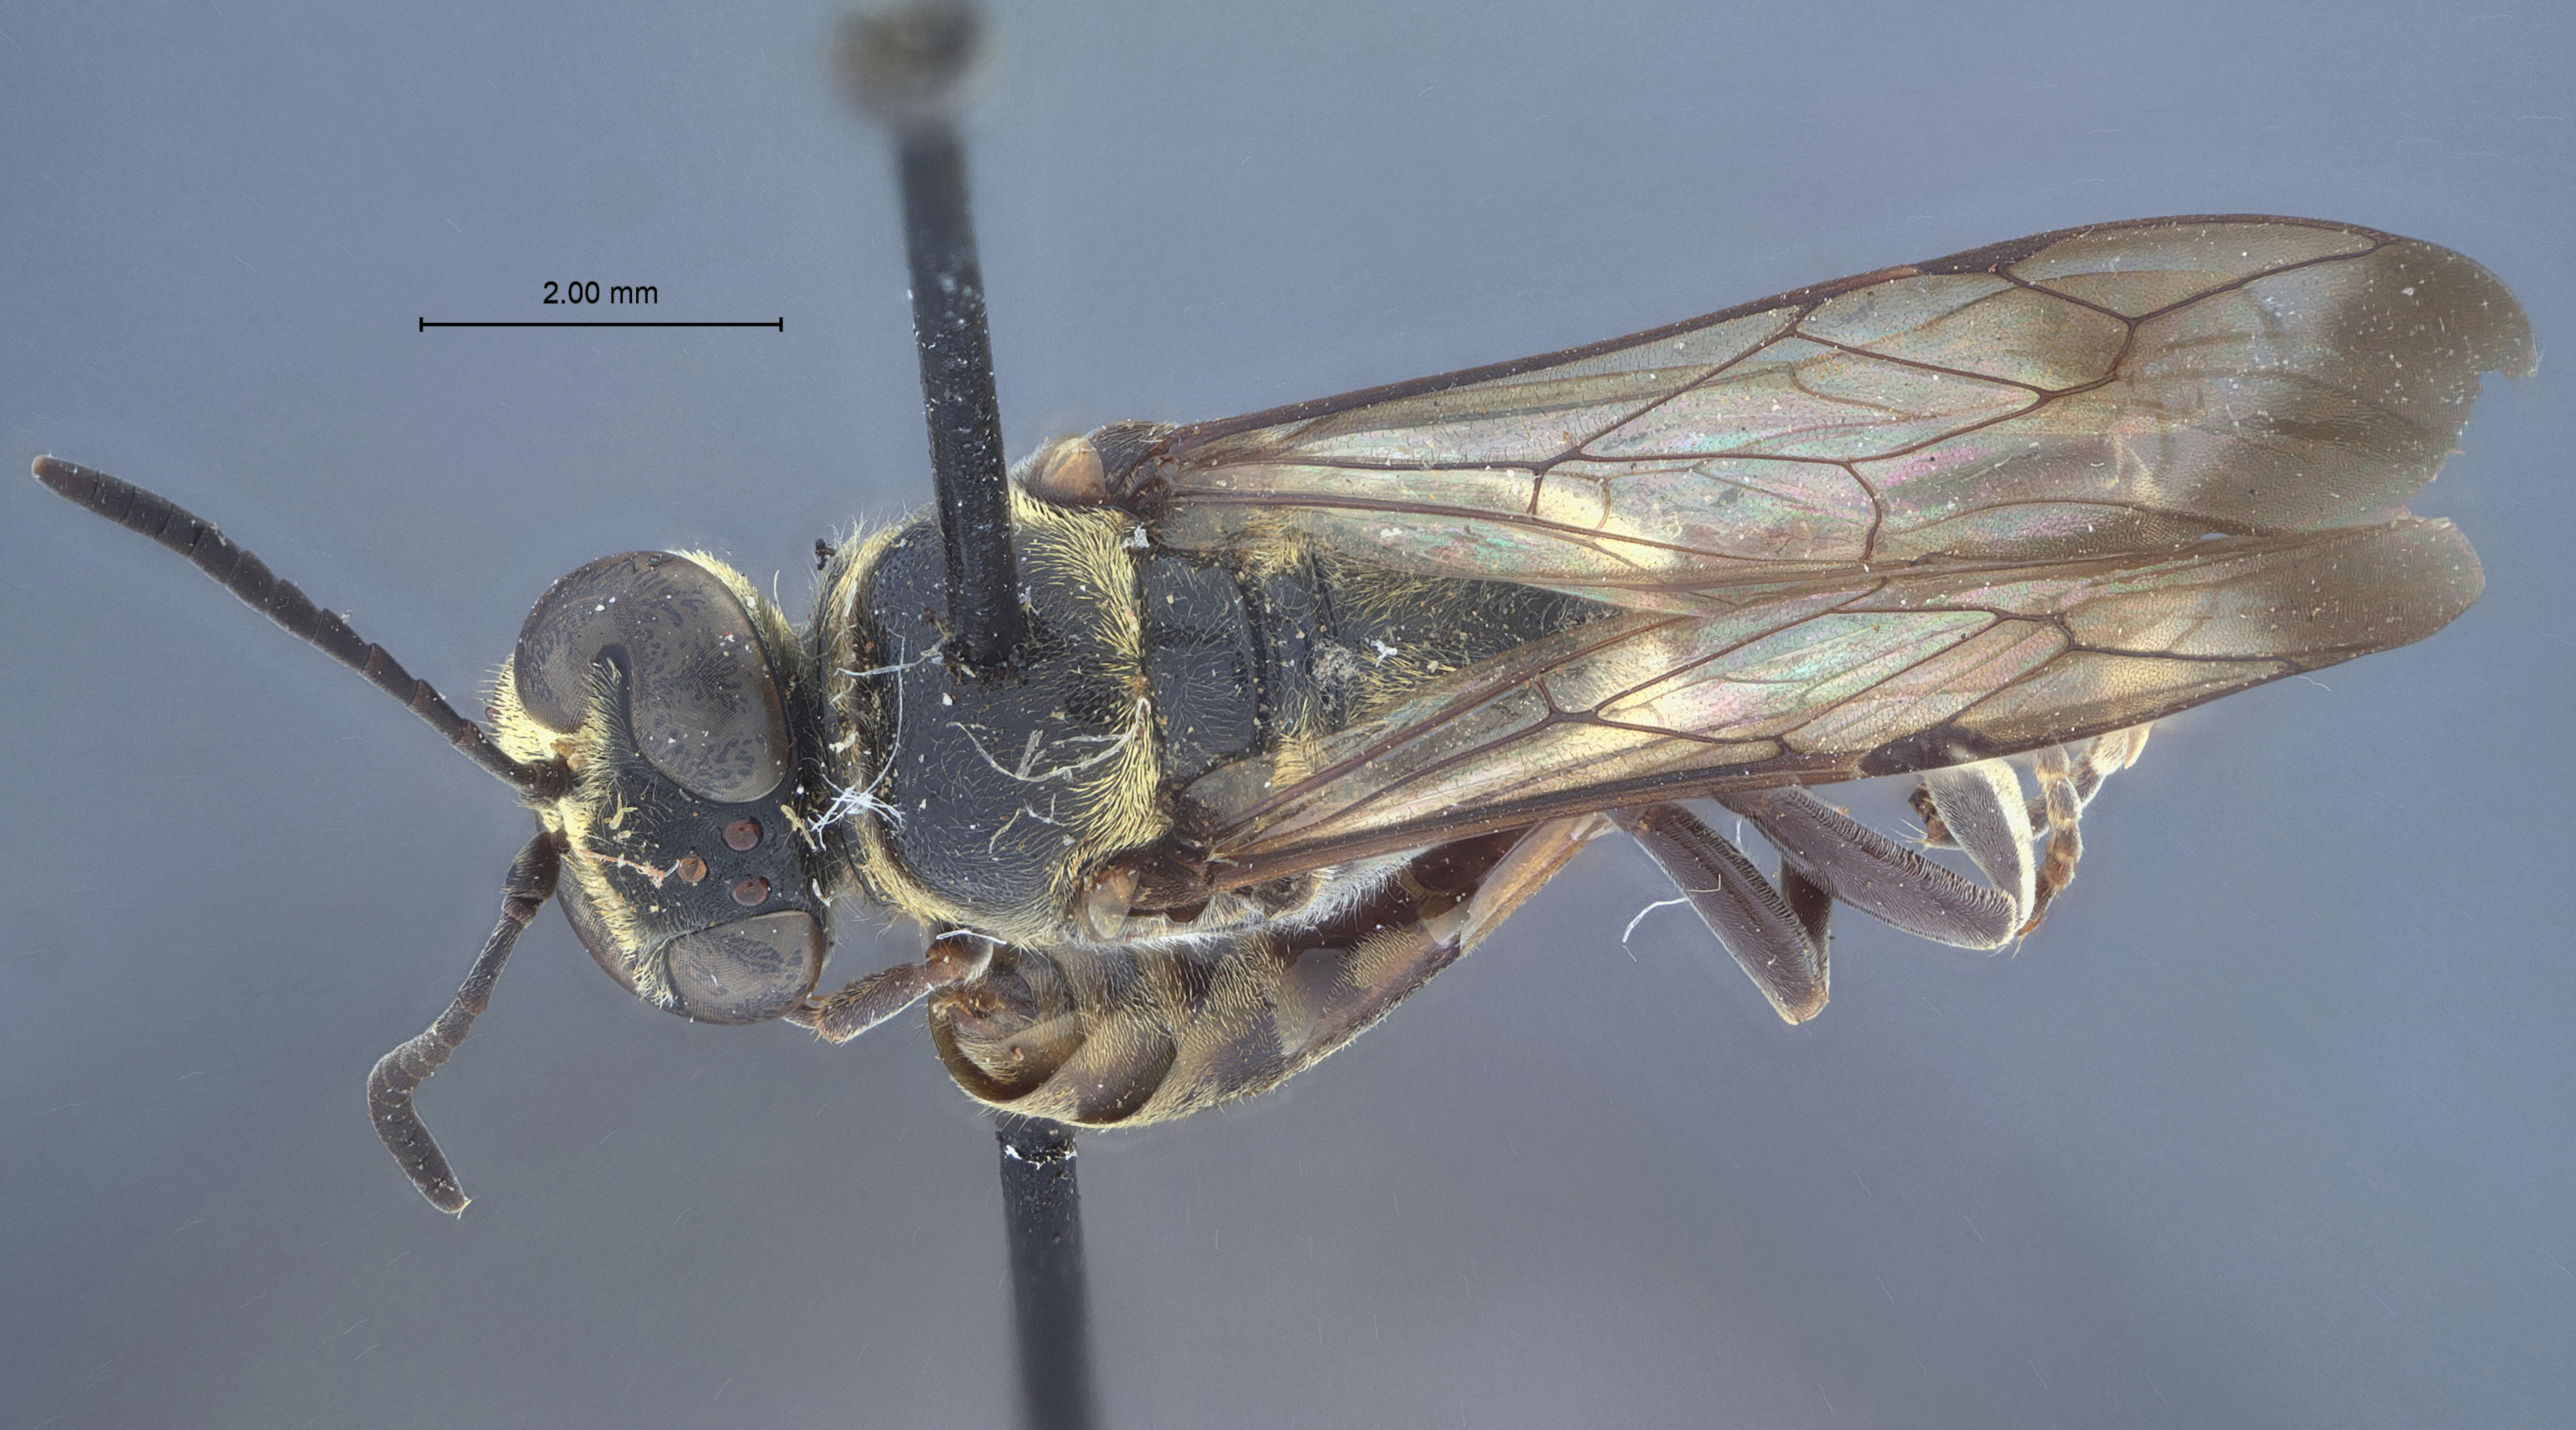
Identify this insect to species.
Trypoxylon triodon
